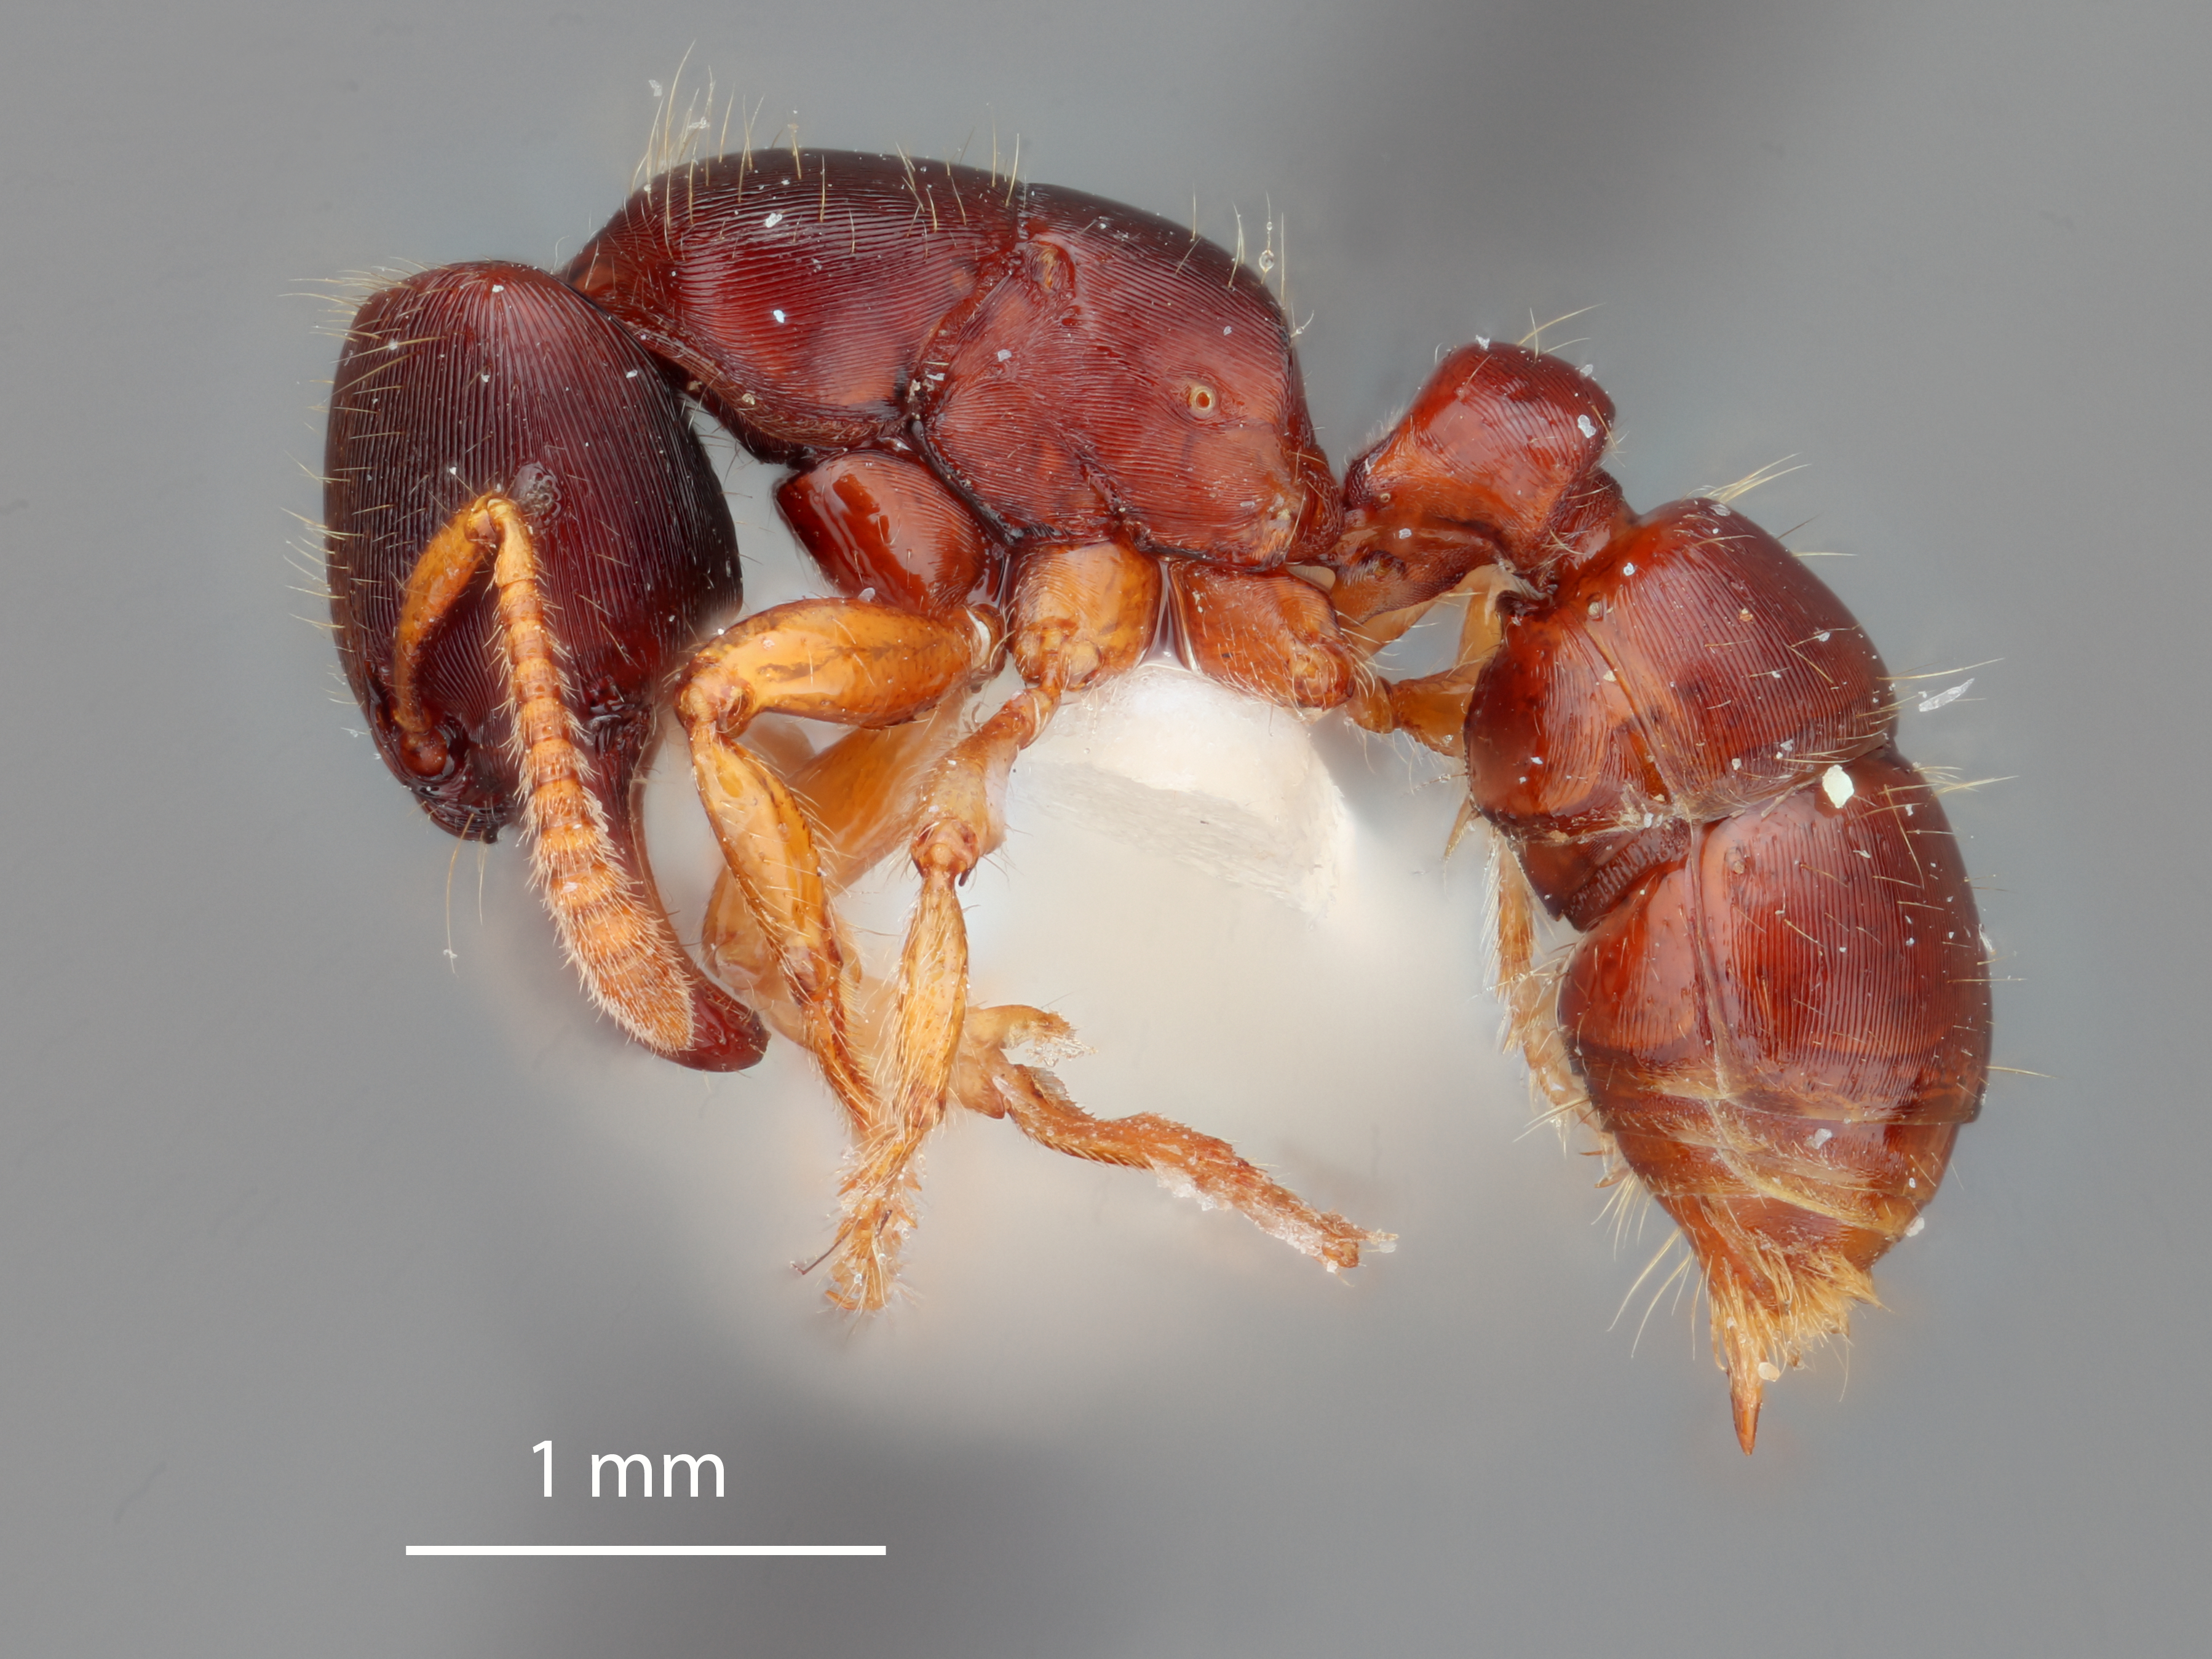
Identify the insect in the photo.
Gnamptogenys stellae
